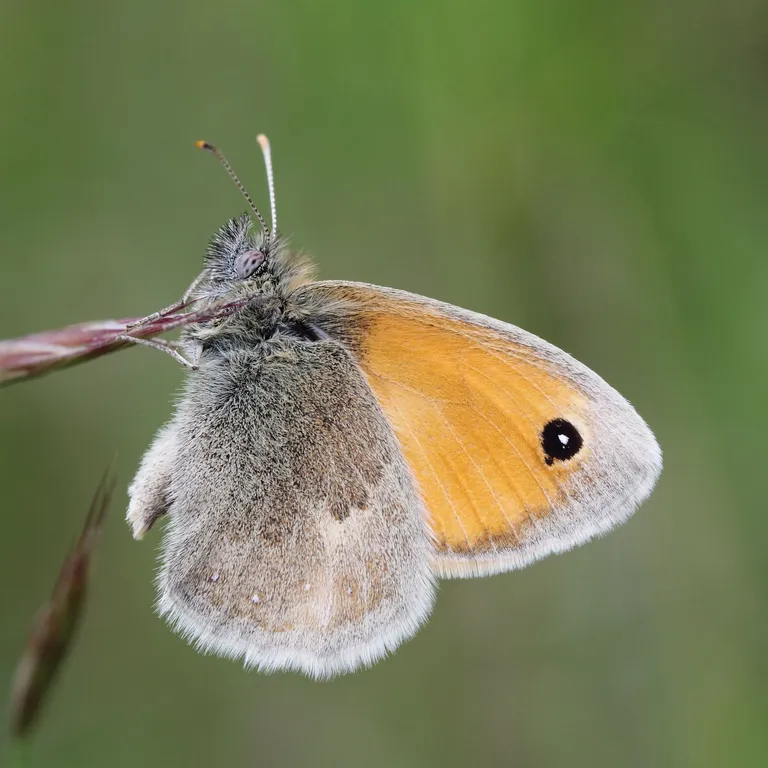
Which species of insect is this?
Coenonympha pamphilus
